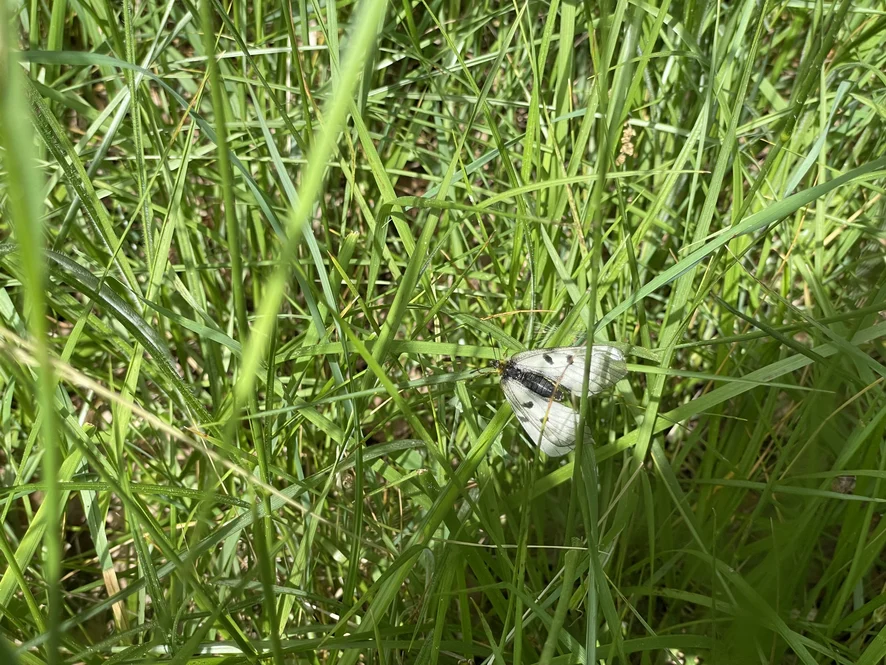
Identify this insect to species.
Parnassius mnemosyne
